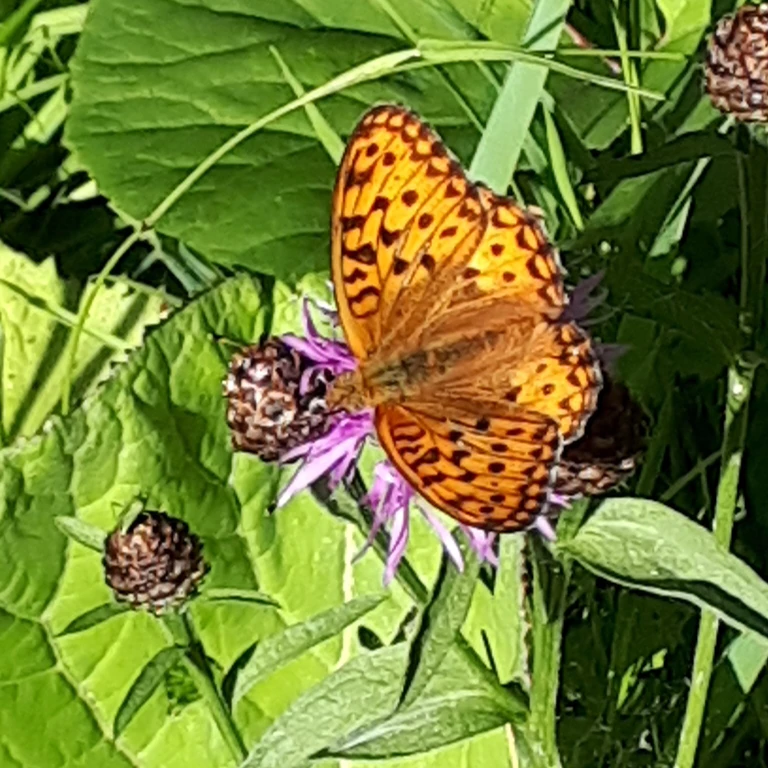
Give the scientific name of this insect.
Fabriciana adippe
